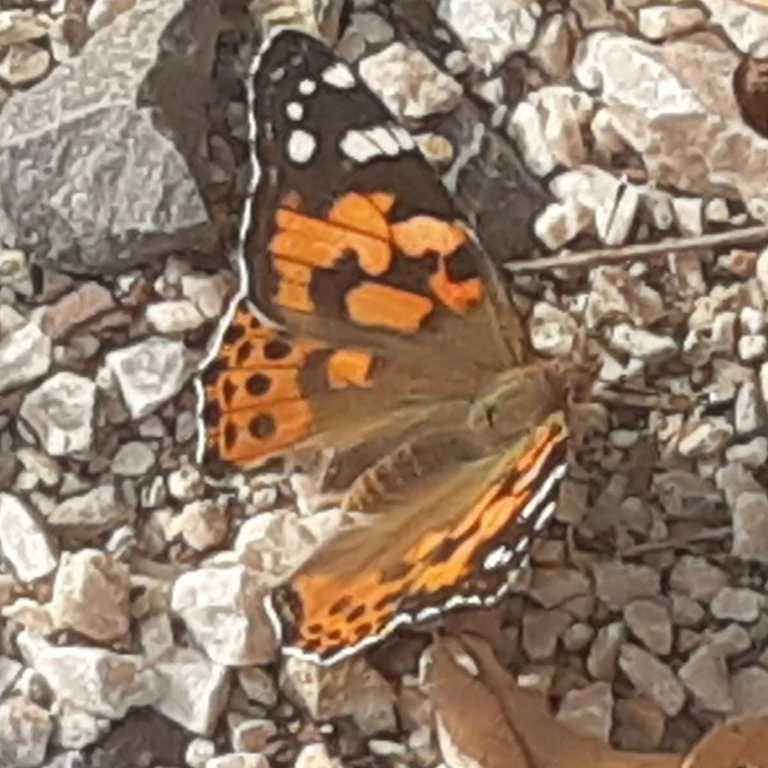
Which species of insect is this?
Vanessa cardui
